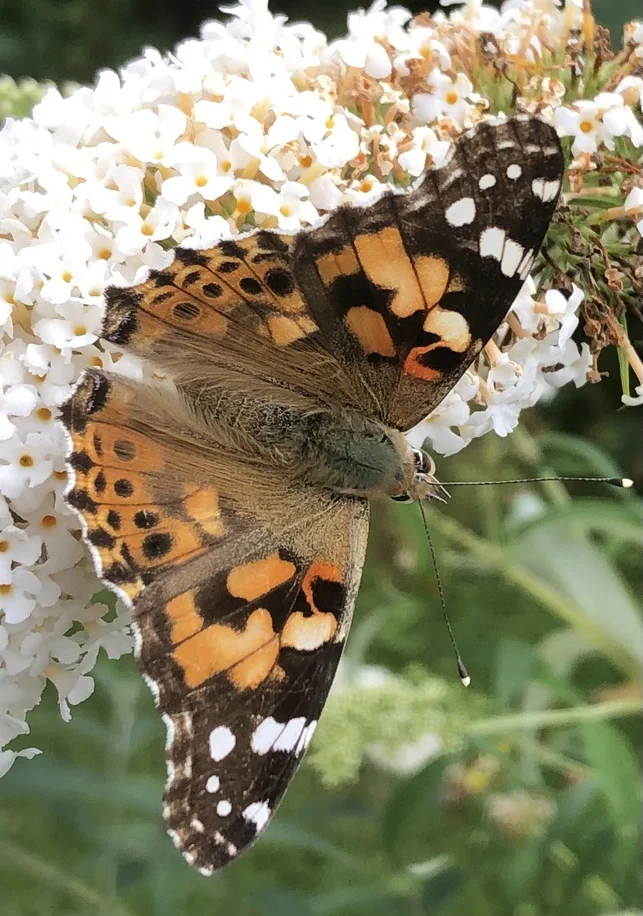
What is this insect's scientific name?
Vanessa cardui
